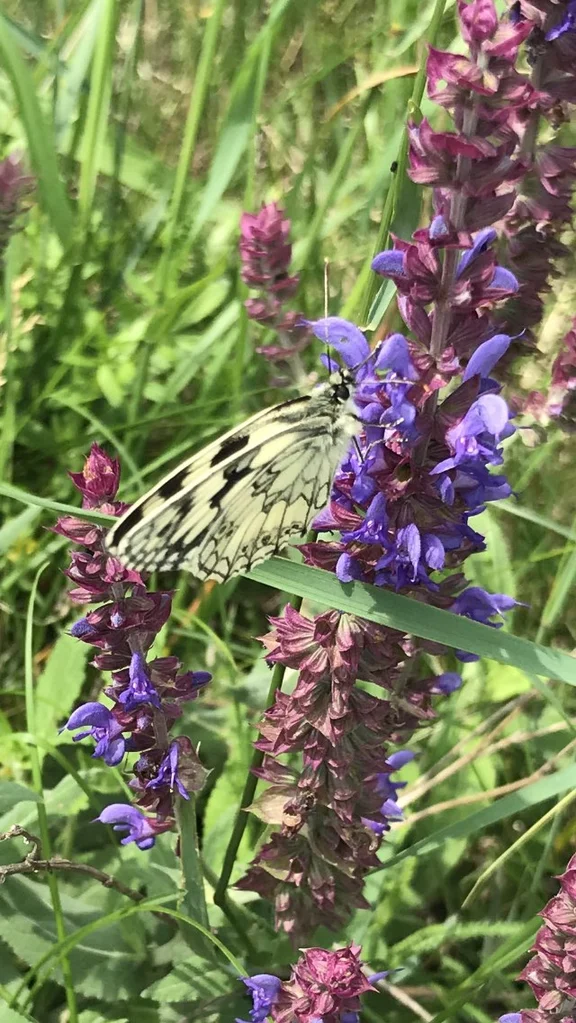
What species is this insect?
Melanargia galathea
